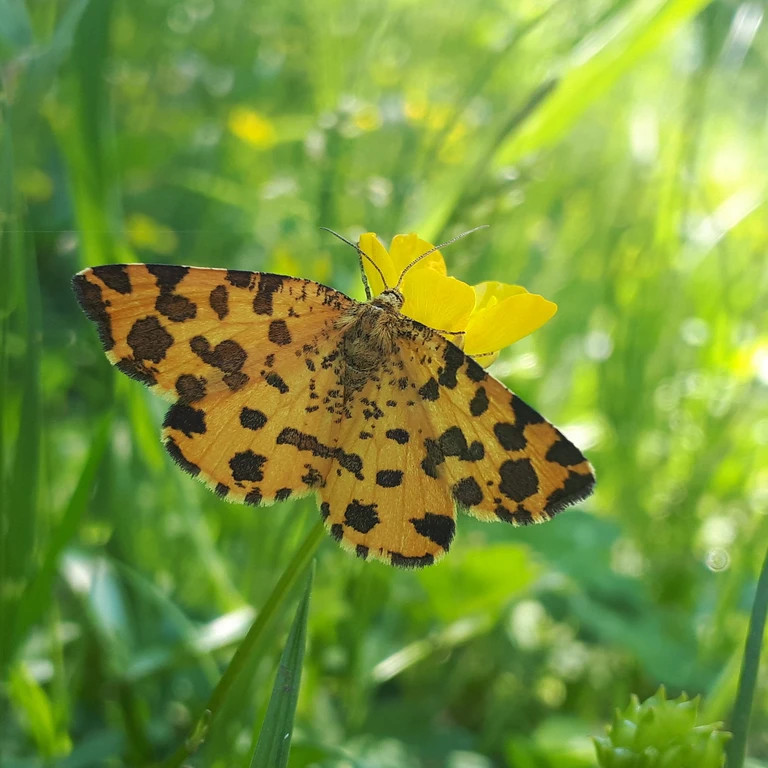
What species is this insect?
Pseudopanthera macularia
